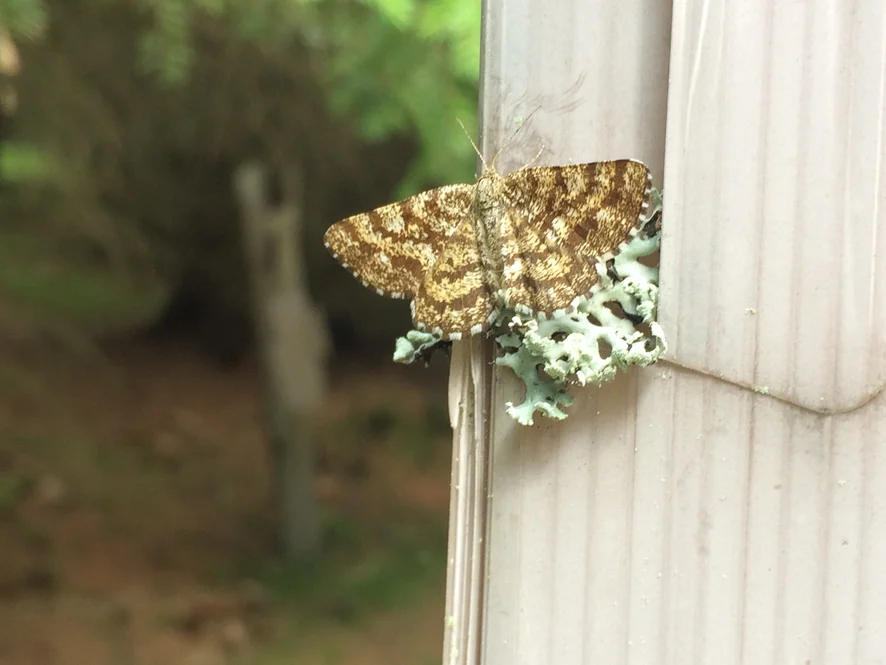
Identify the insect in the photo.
Ematurga atomaria
